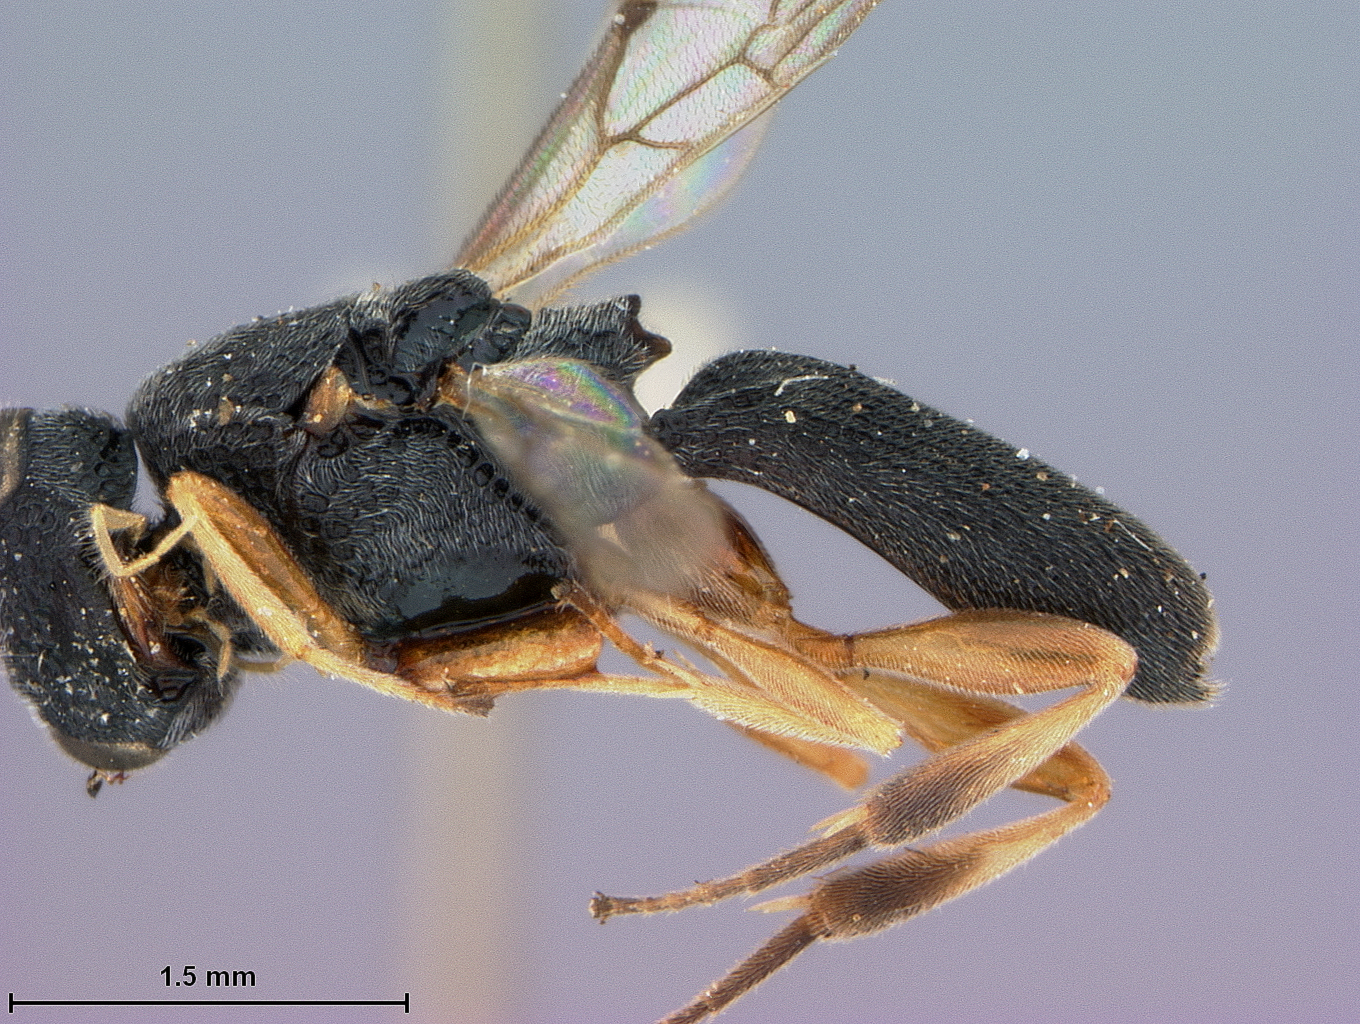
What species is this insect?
Megachelonus consociatus
